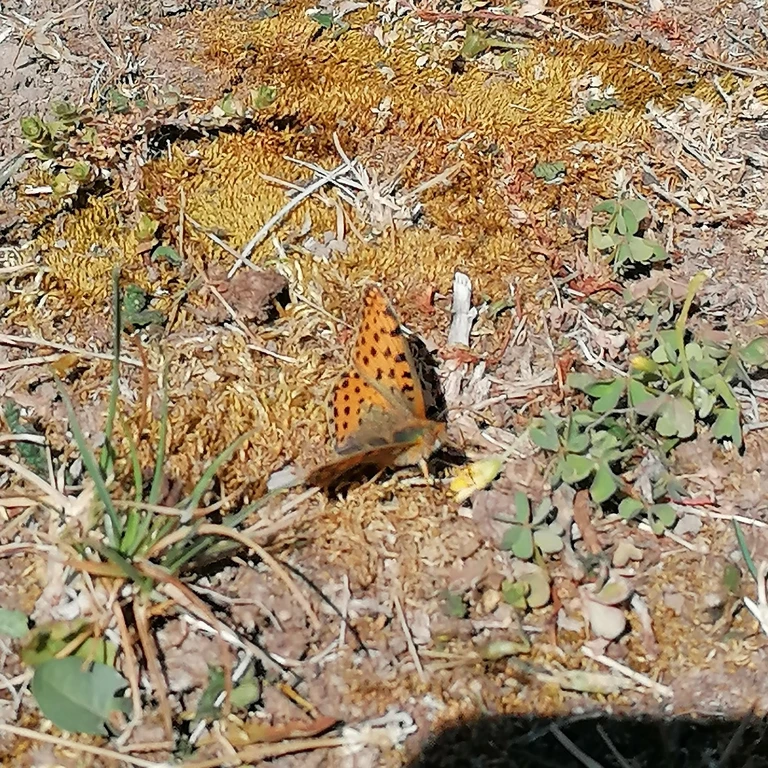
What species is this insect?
Issoria lathonia
